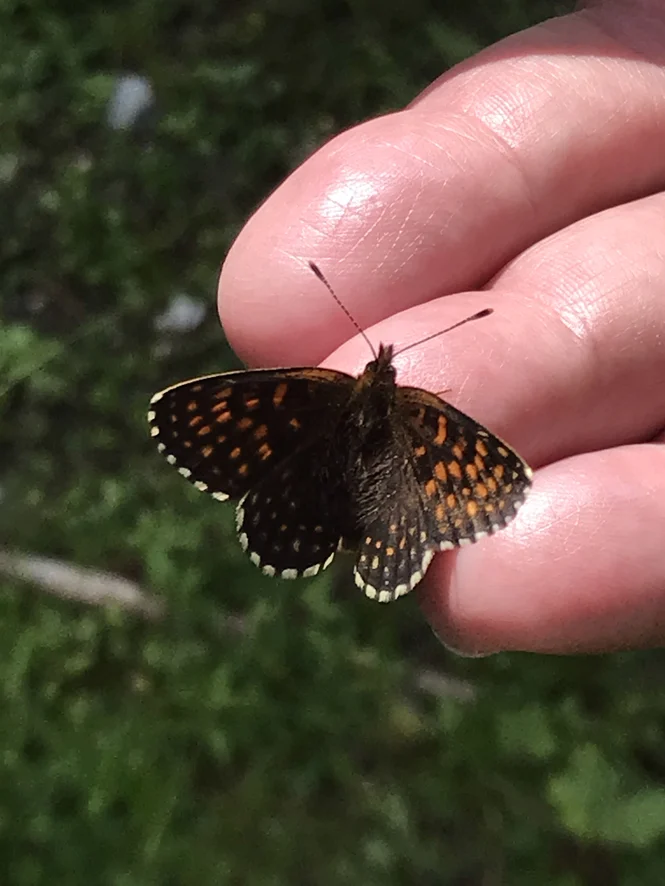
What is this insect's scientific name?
Melitaea diamina
